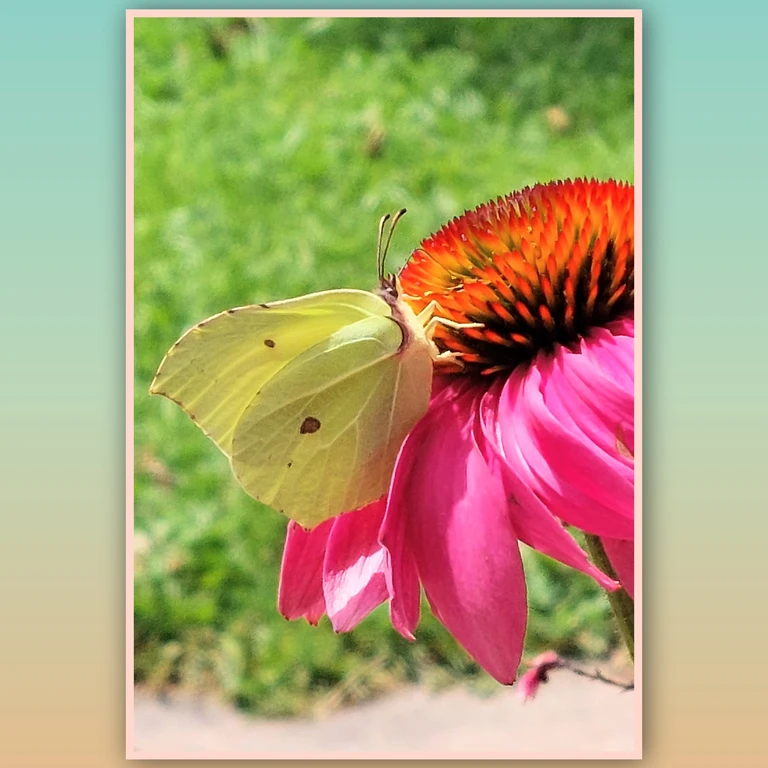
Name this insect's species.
Gonepteryx rhamni
